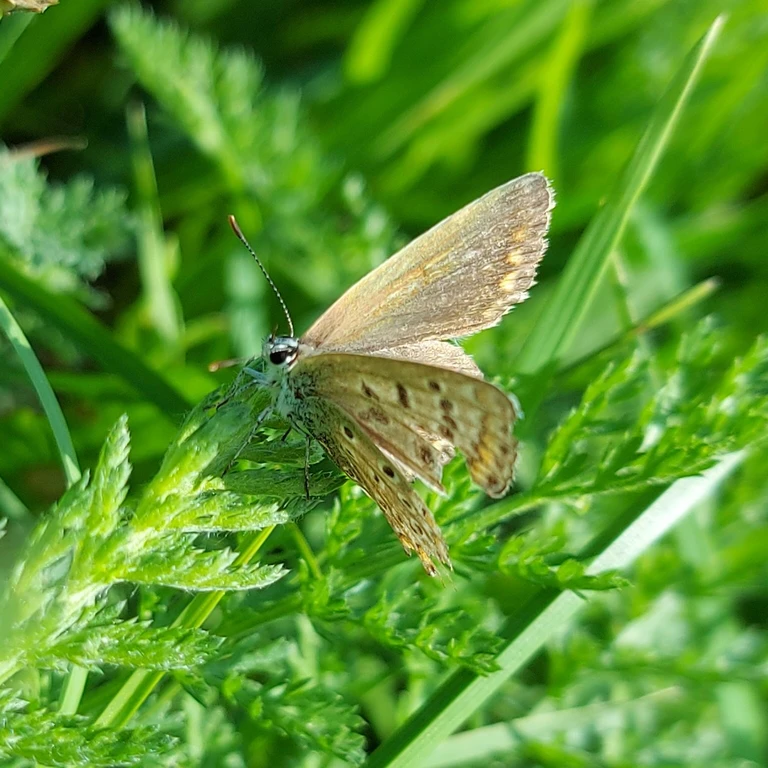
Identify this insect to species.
Polyommatus icarus
